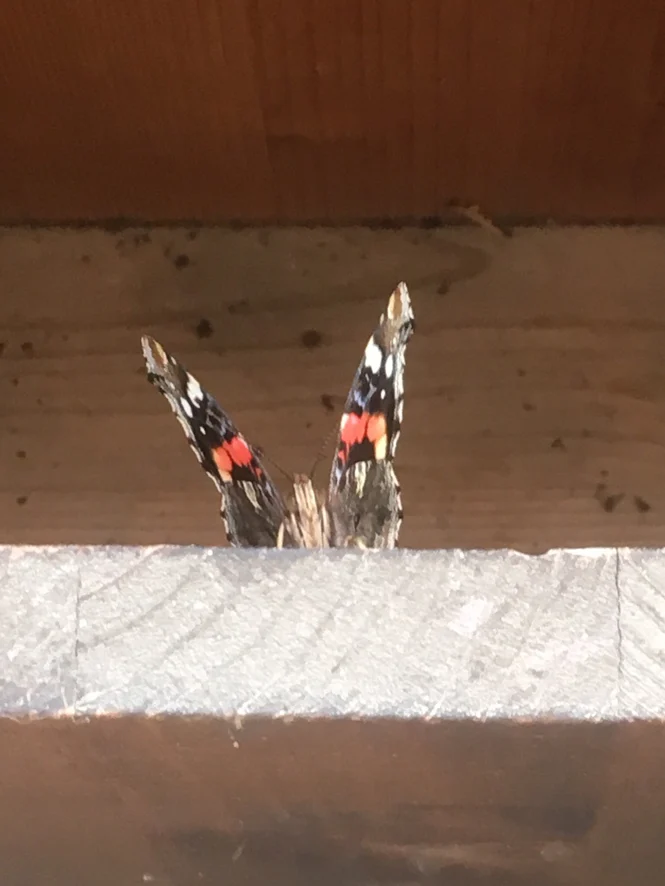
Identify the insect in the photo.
Vanessa atalanta
